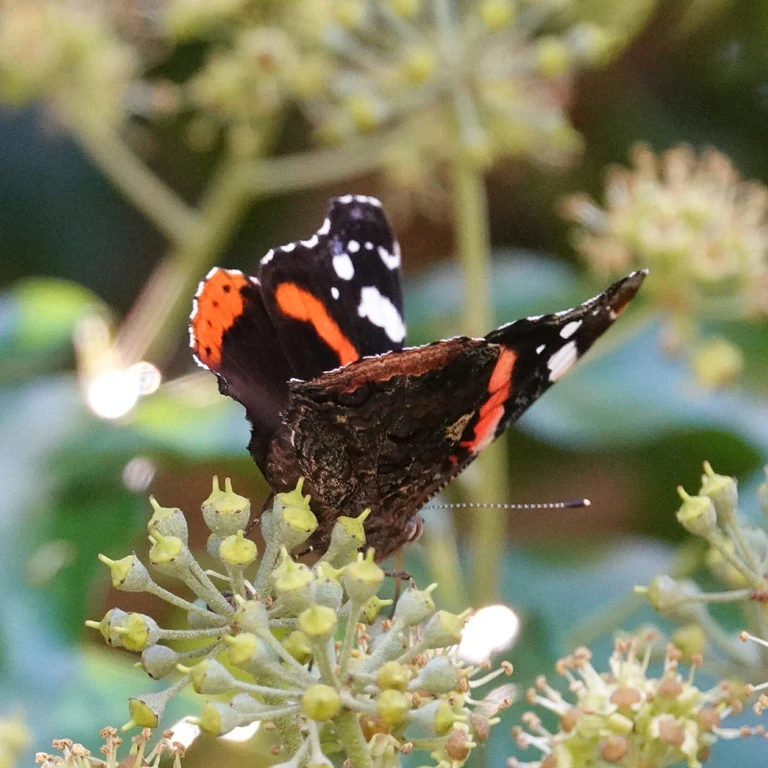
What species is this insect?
Vanessa atalanta
